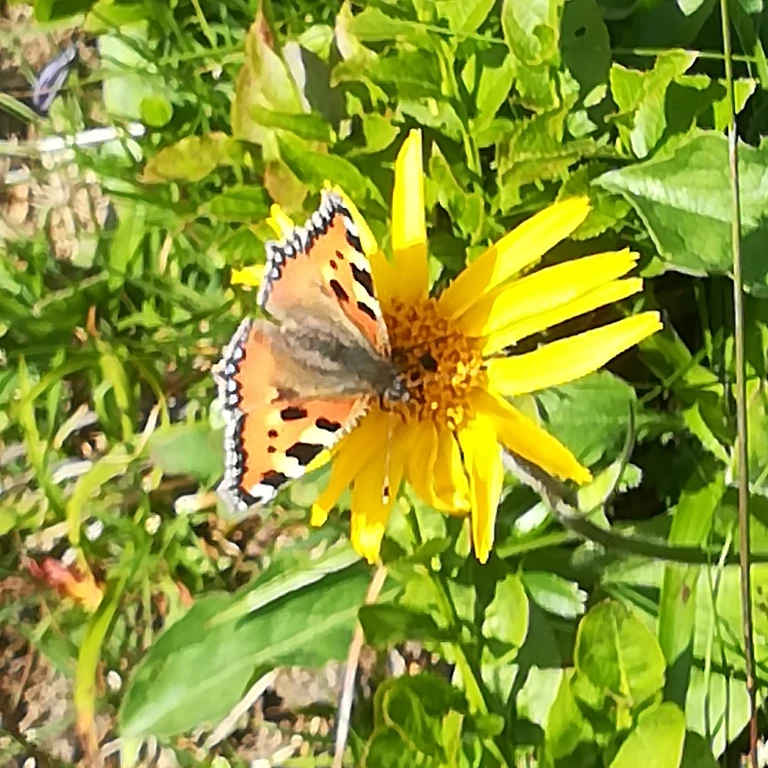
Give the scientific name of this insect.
Aglais urticae
